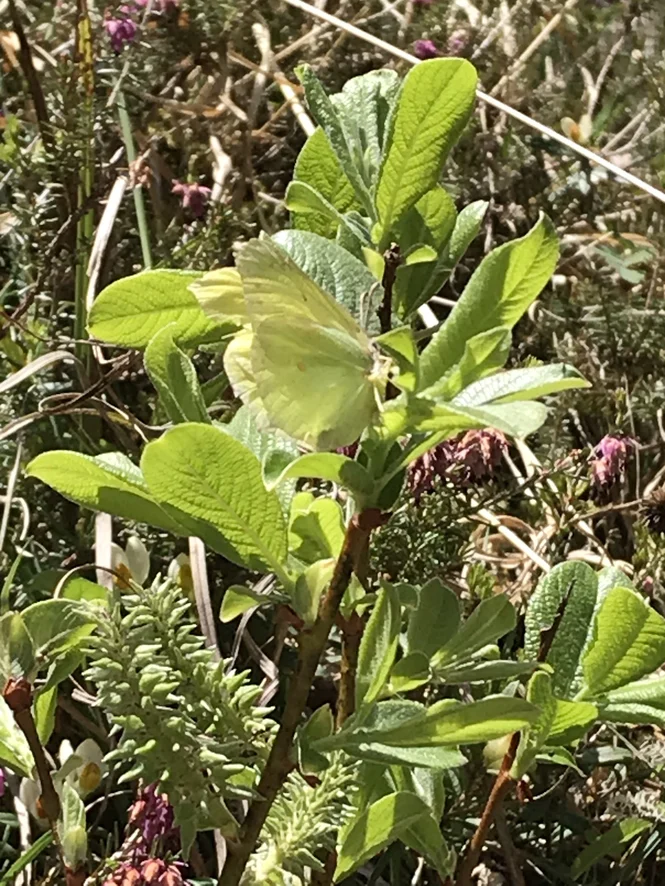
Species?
Gonepteryx rhamni
